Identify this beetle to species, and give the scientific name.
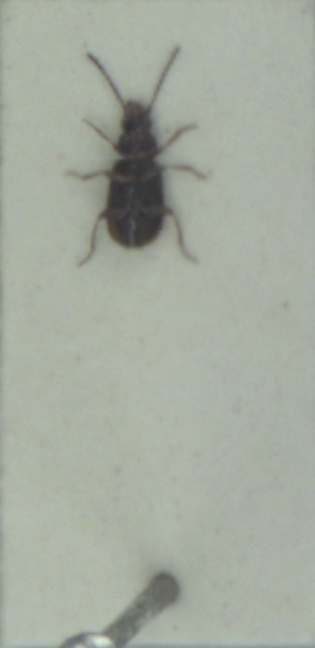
Acupalpus exiguus
